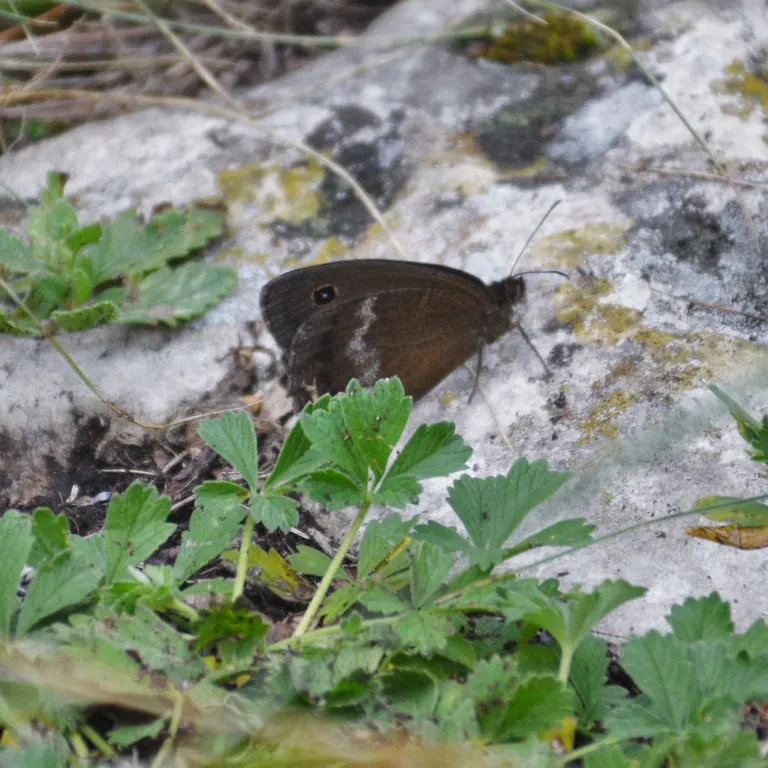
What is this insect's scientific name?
Minois dryas
